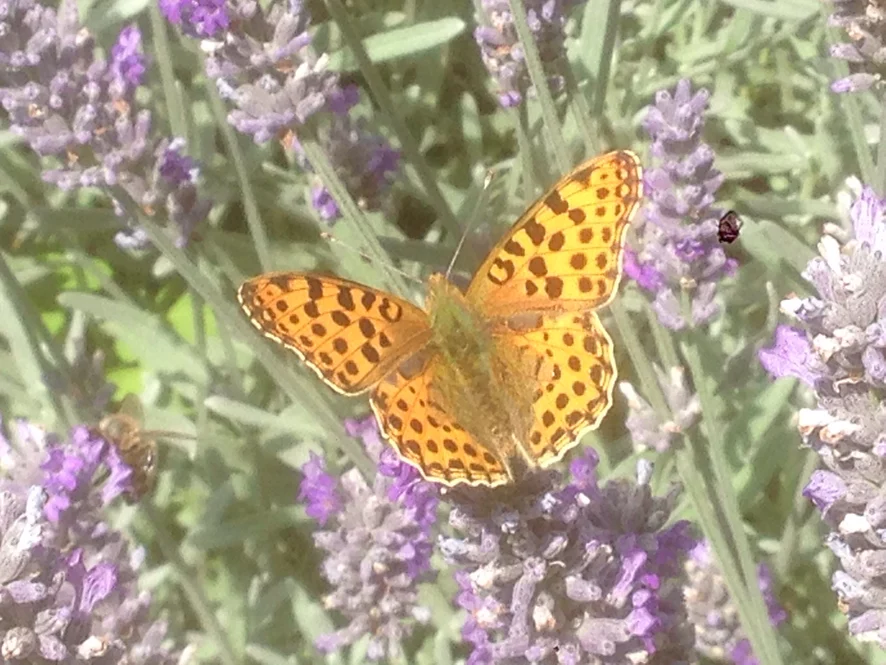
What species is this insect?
Issoria lathonia
